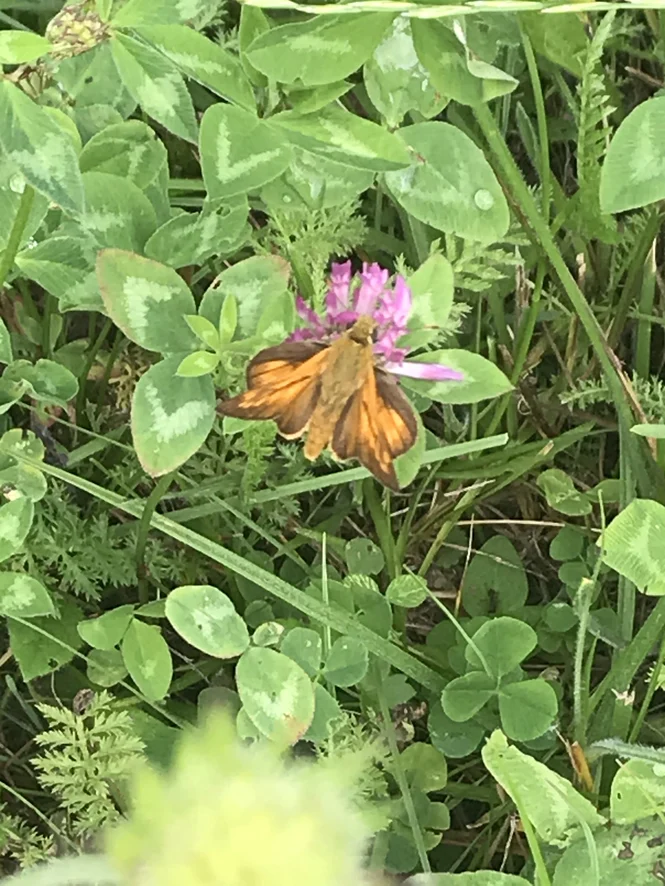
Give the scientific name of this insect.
Ochlodes sylvanus (also Ochlodes venata)
